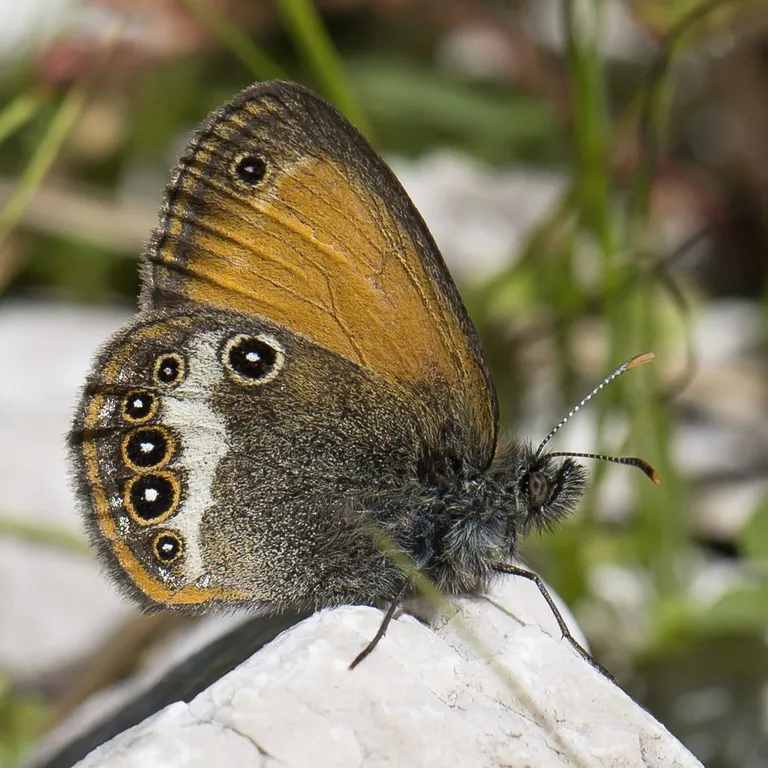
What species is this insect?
Coenonympha arcania
